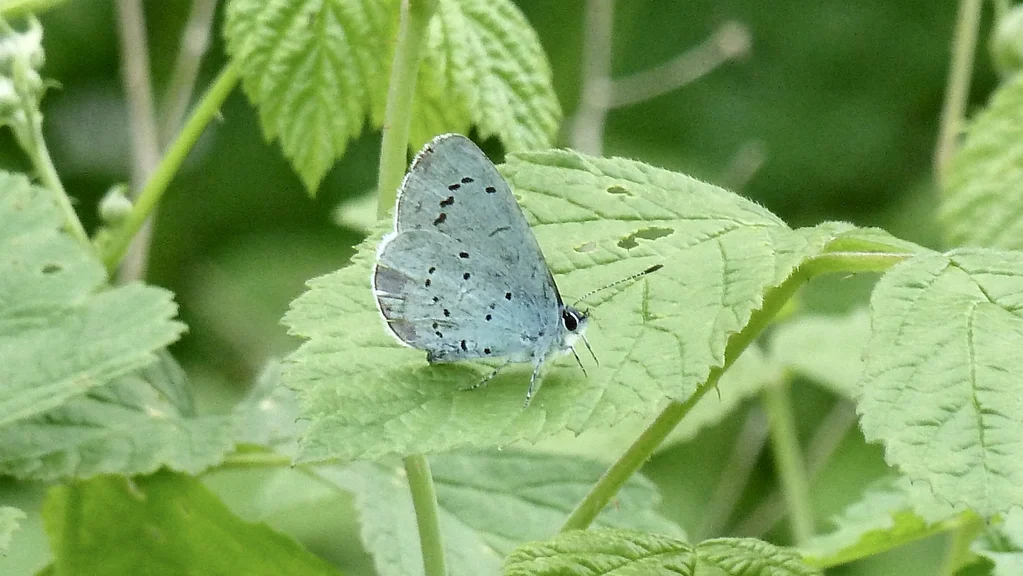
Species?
Celastrina argiolus
